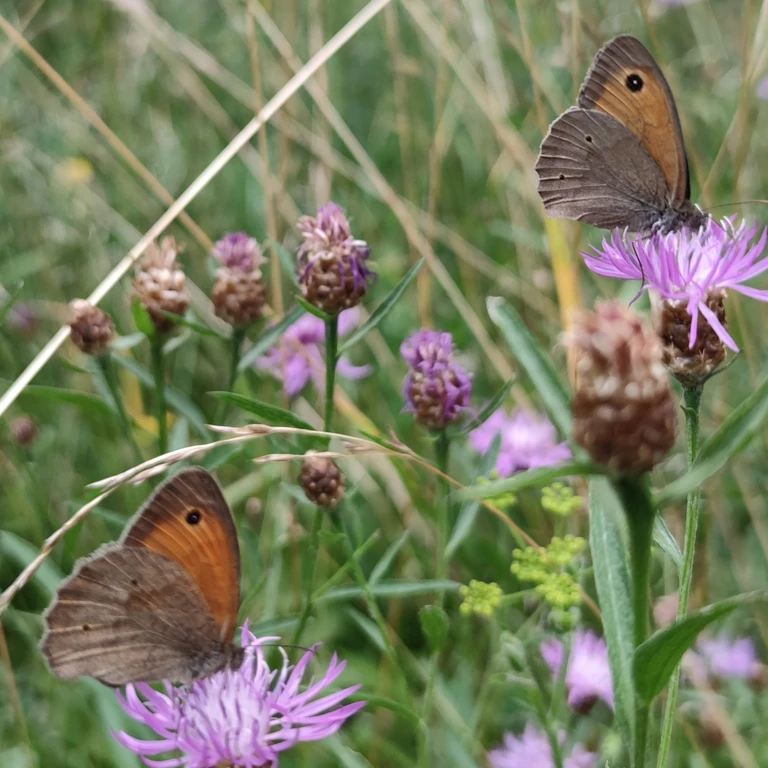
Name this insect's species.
Maniola jurtina
